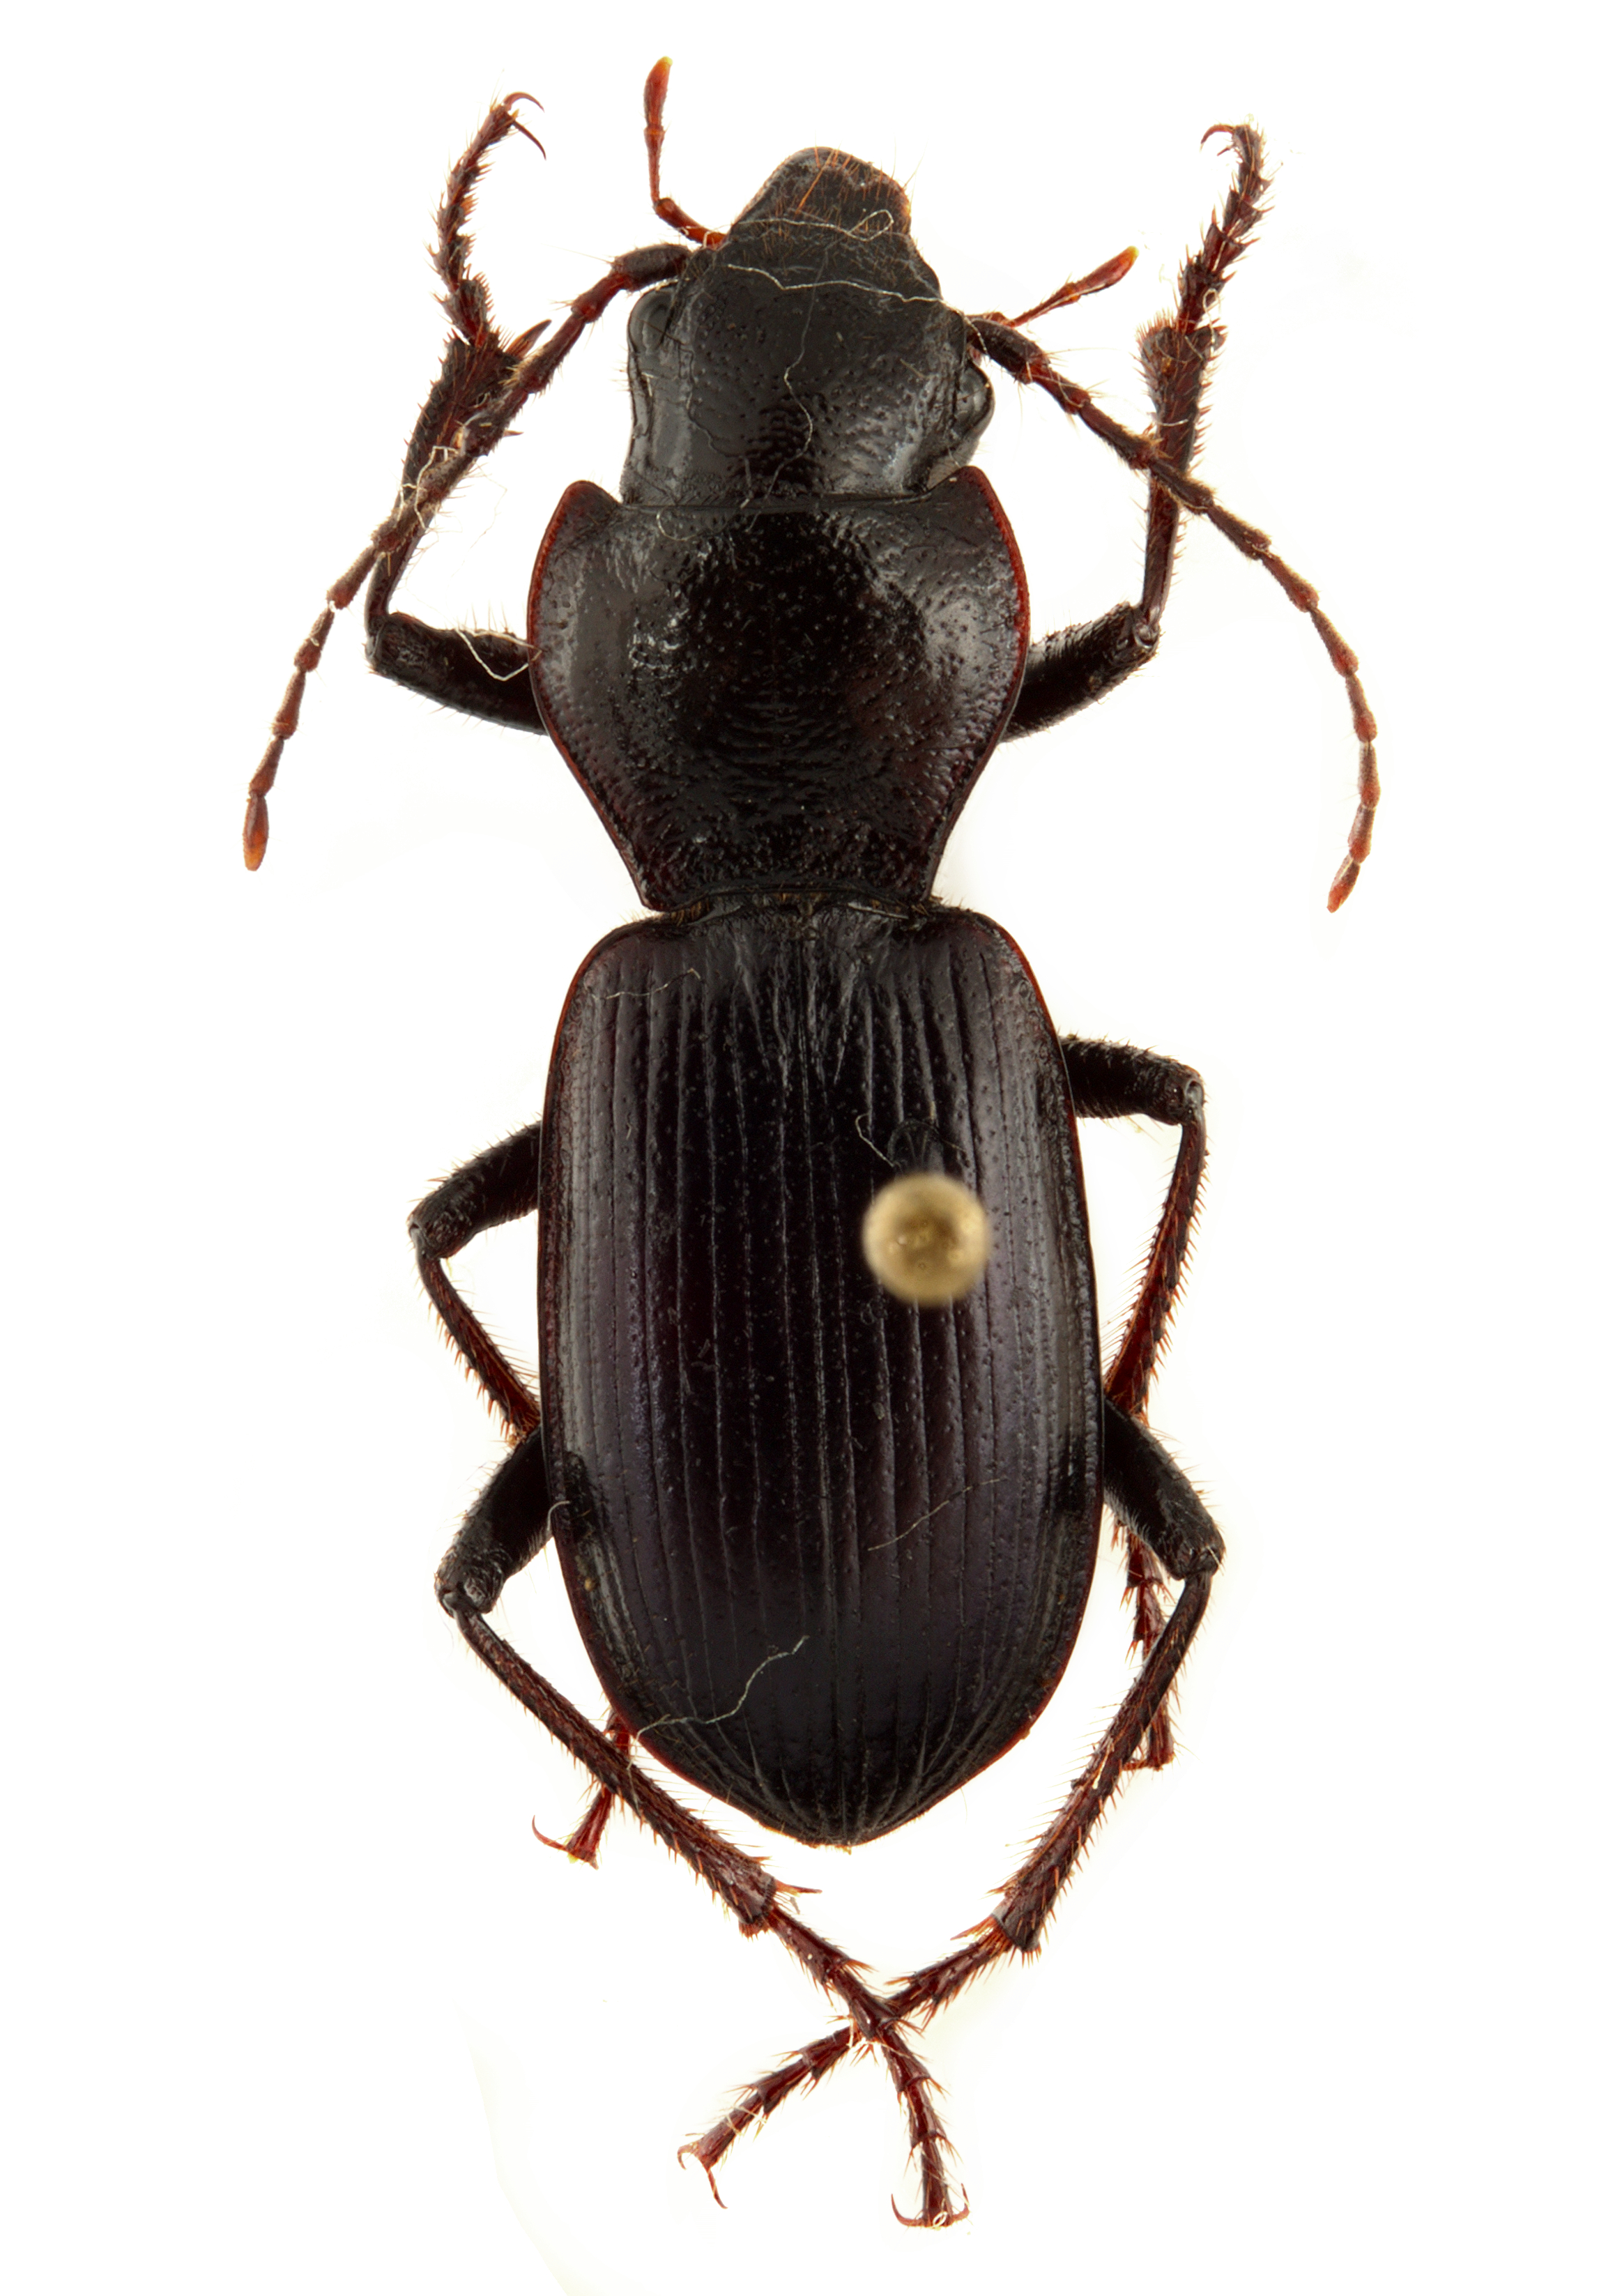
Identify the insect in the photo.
Bronislavia robusta
